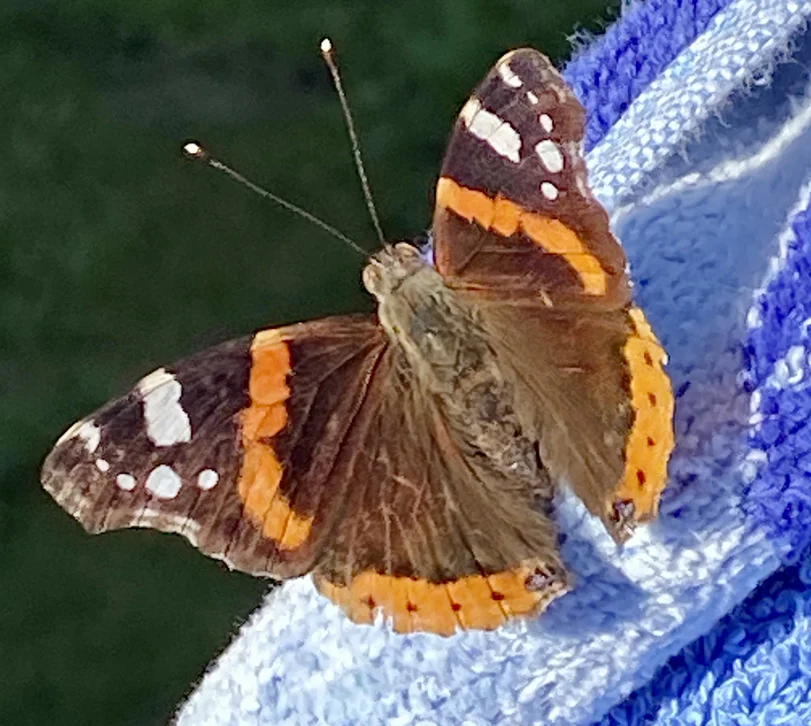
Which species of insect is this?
Vanessa atalanta
